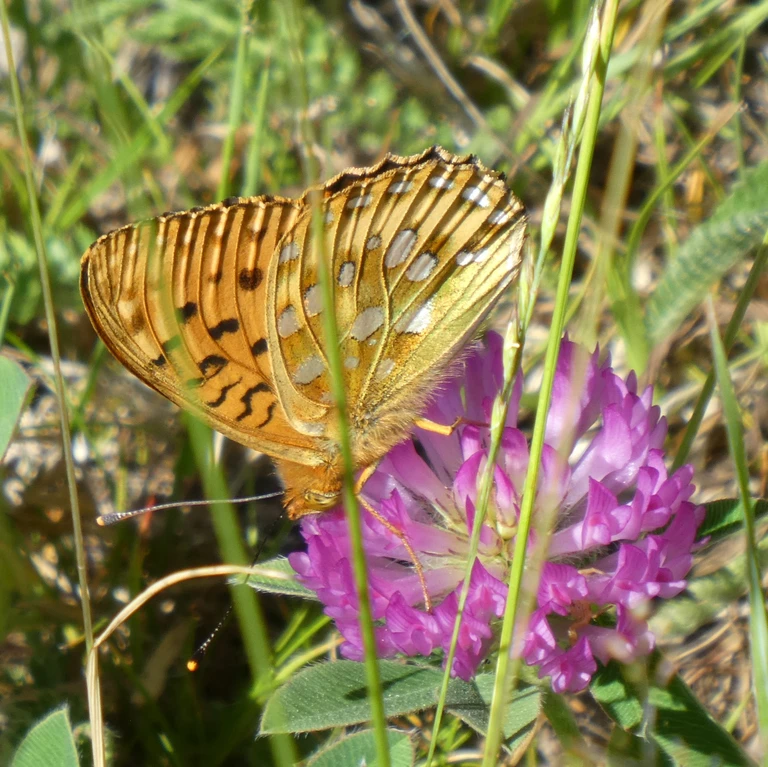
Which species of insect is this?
Speyeria aglaja
